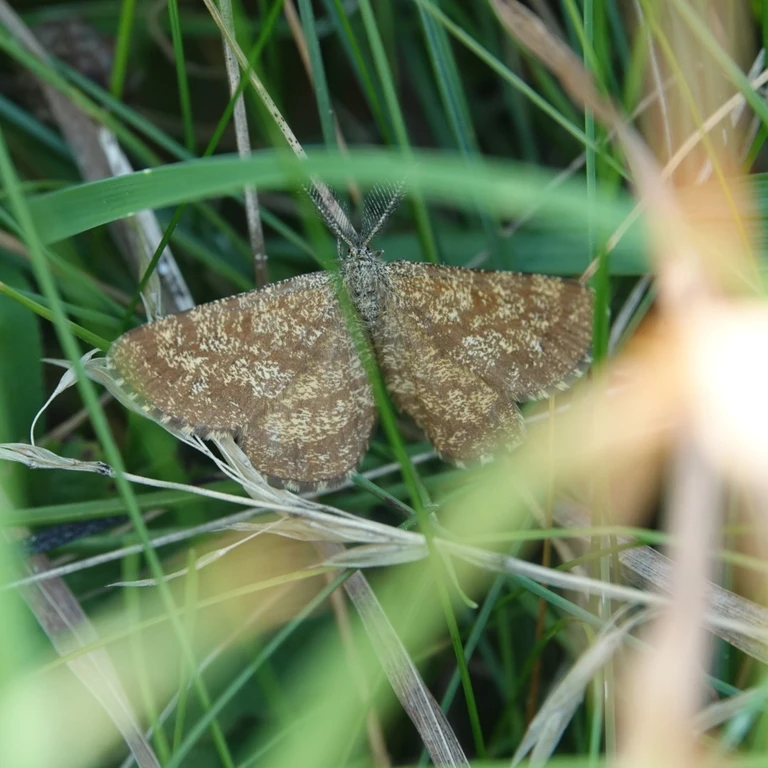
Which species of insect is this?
Ematurga atomaria
